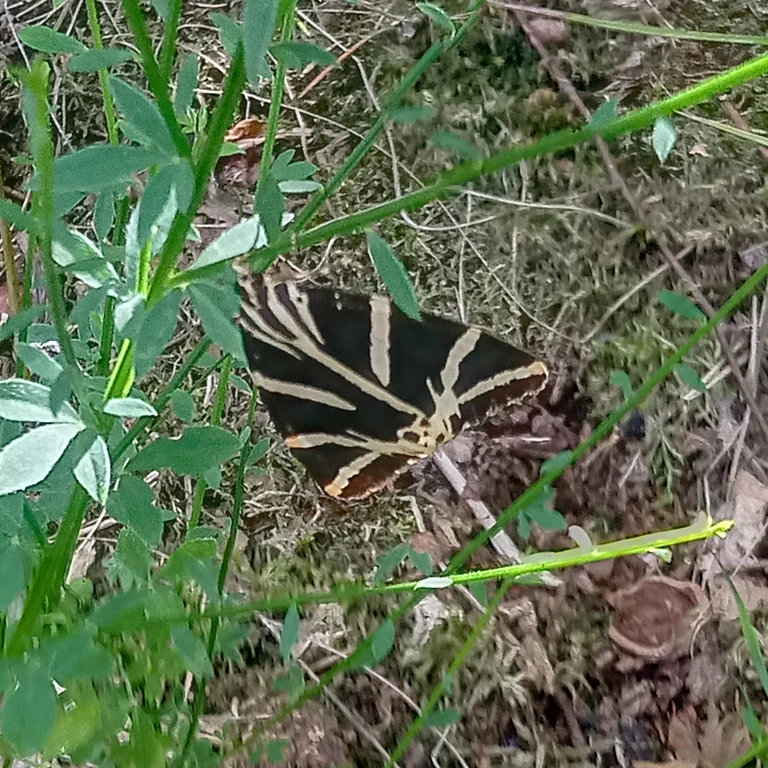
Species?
Euplagia quadripunctaria
